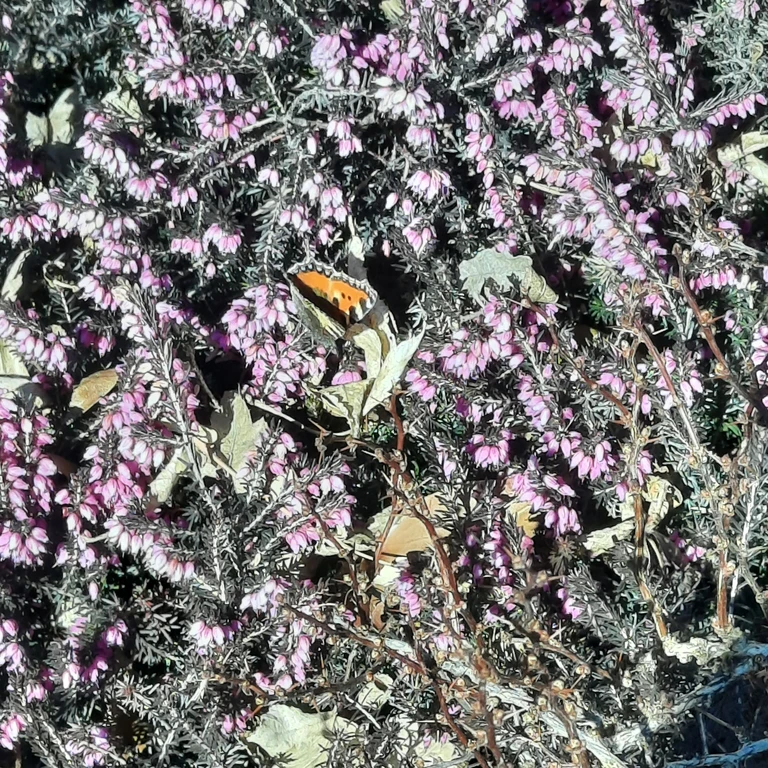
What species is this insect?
Aglais urticae
